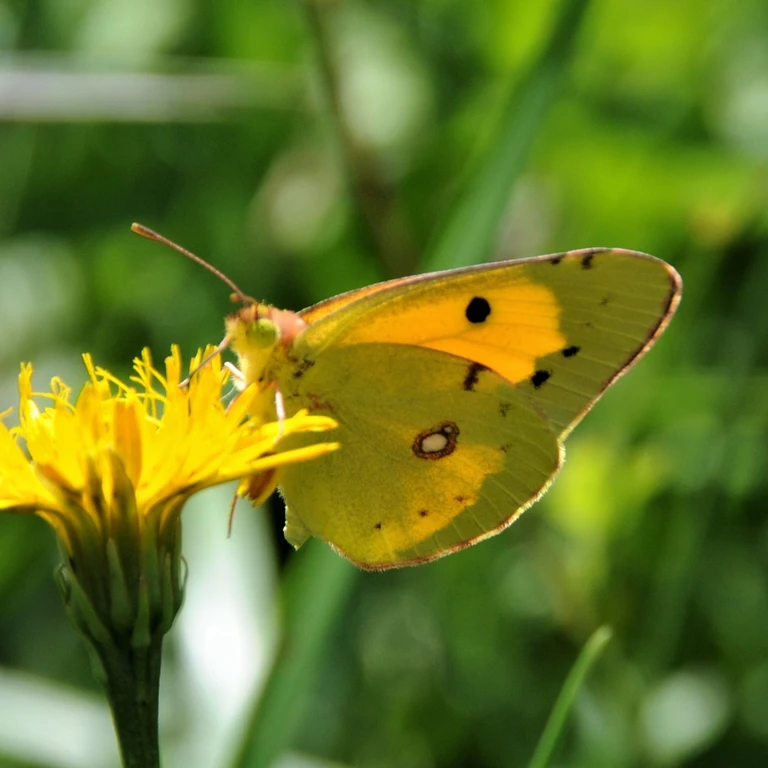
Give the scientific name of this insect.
Colias croceus
